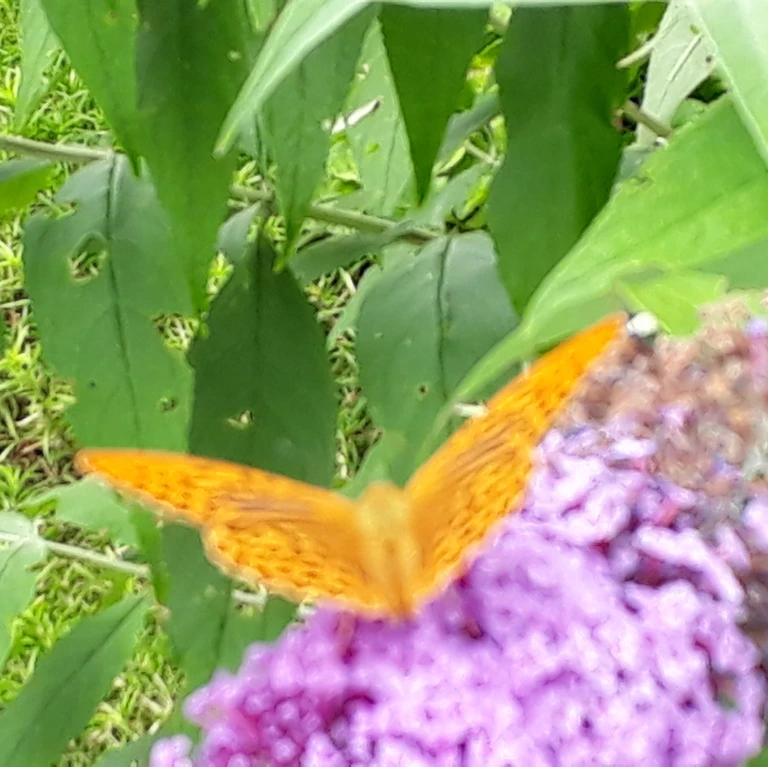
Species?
Argynnis paphia
